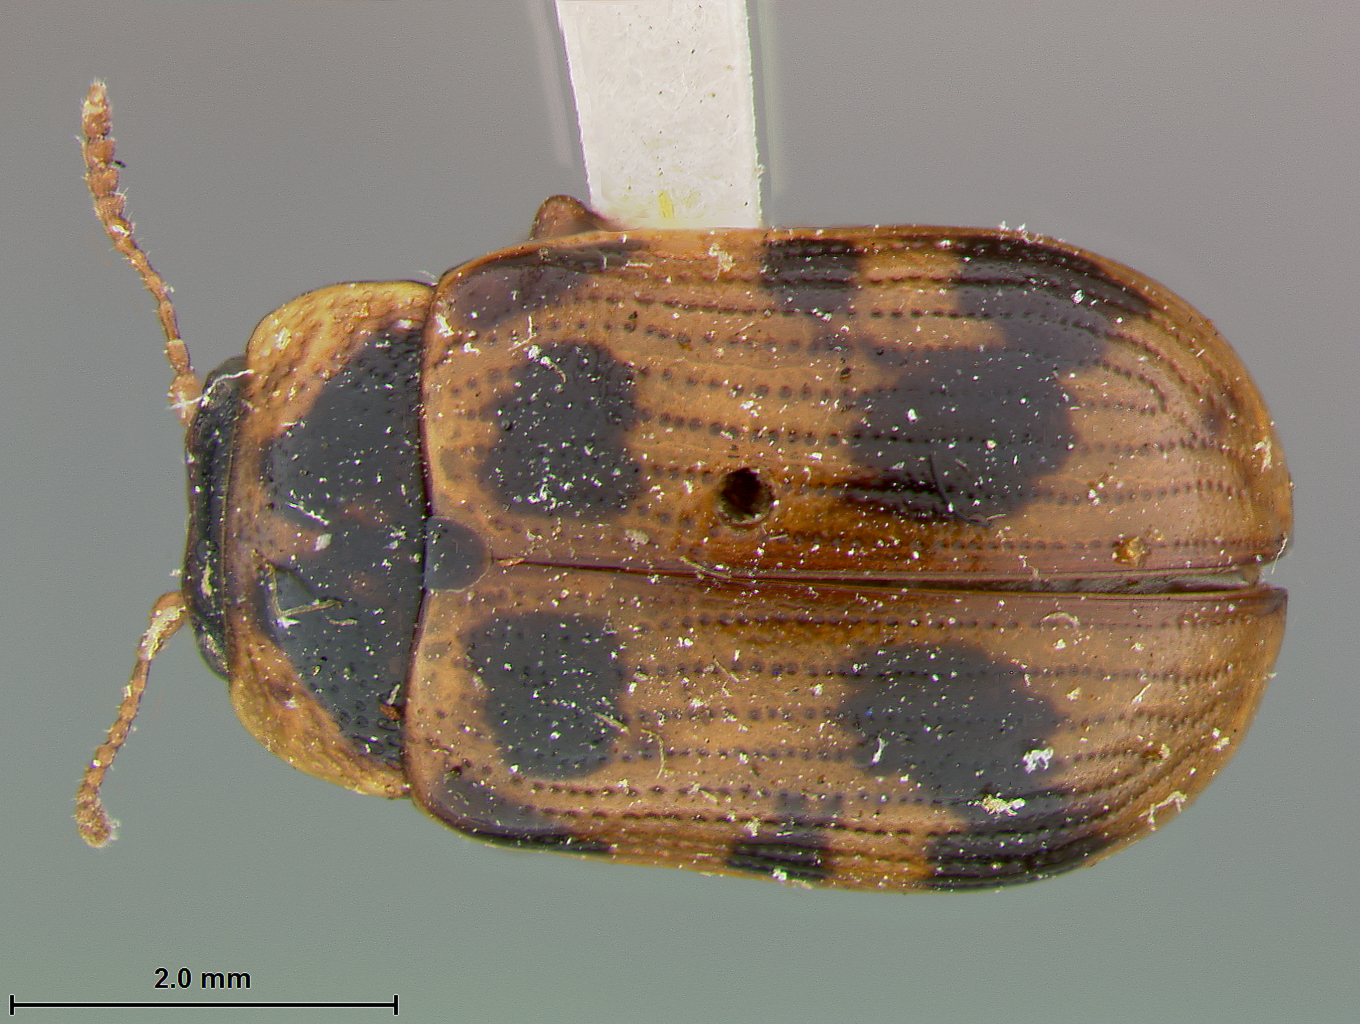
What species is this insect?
Phytodecta americana
